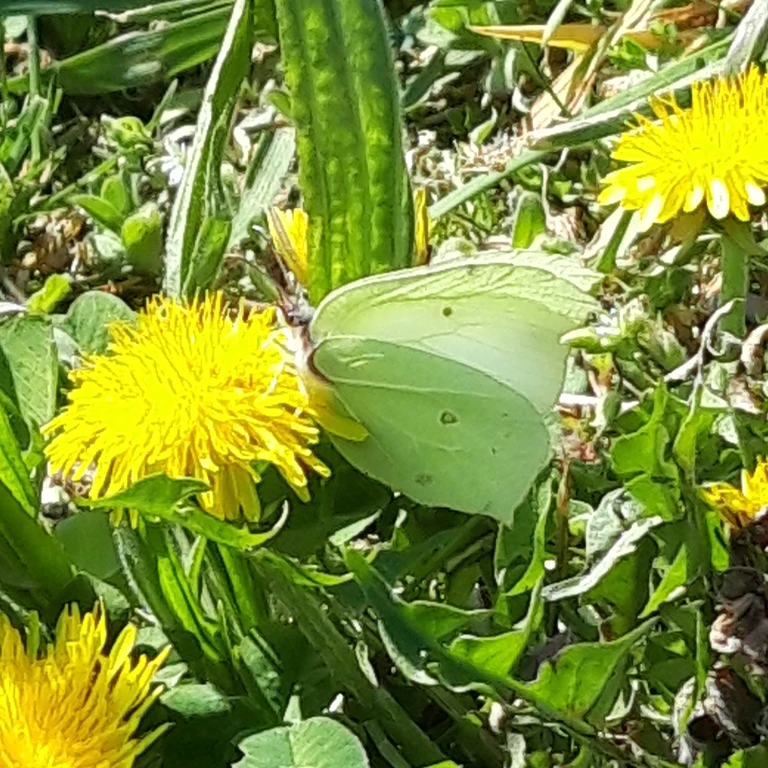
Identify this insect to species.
Gonepteryx rhamni
